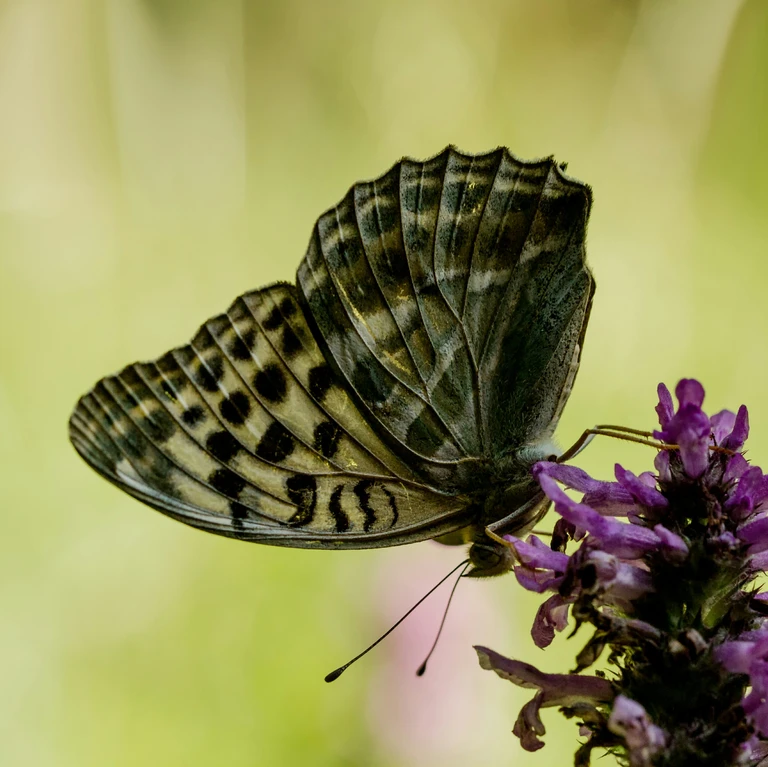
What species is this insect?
Argynnis paphia
